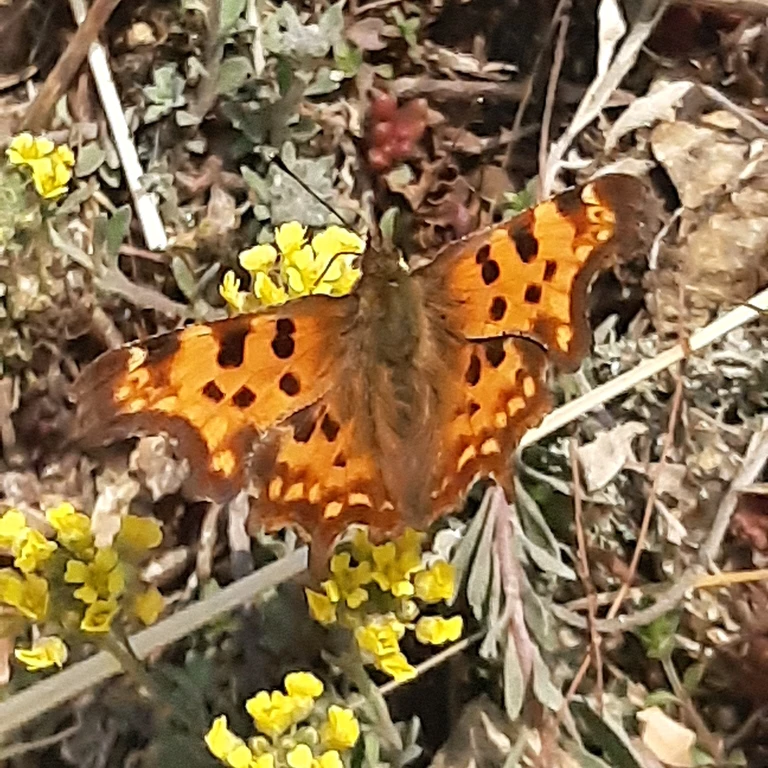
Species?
Polygonia c-album
